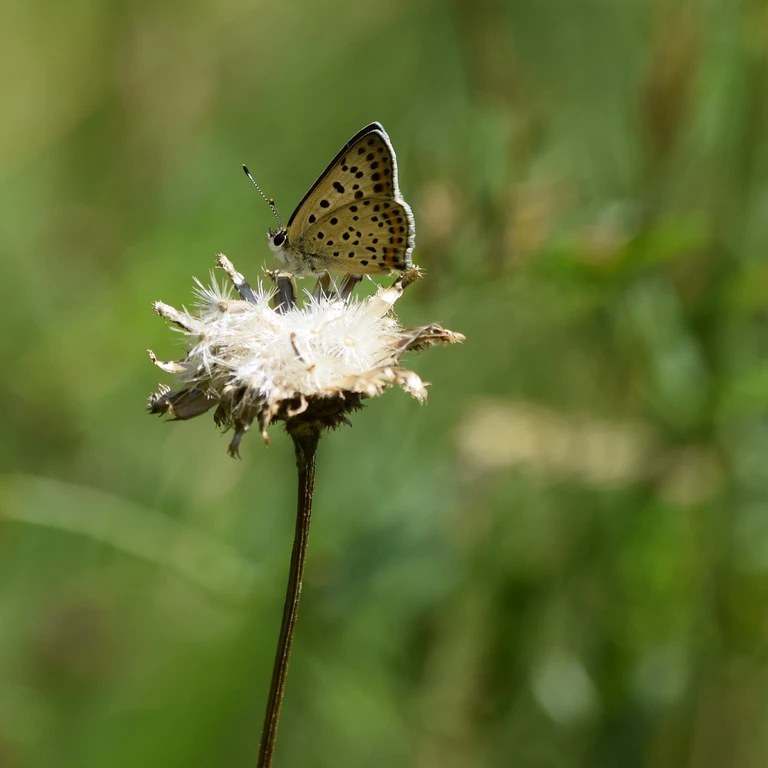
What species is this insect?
Lycaena tityrus (also Loweia tityrus)
